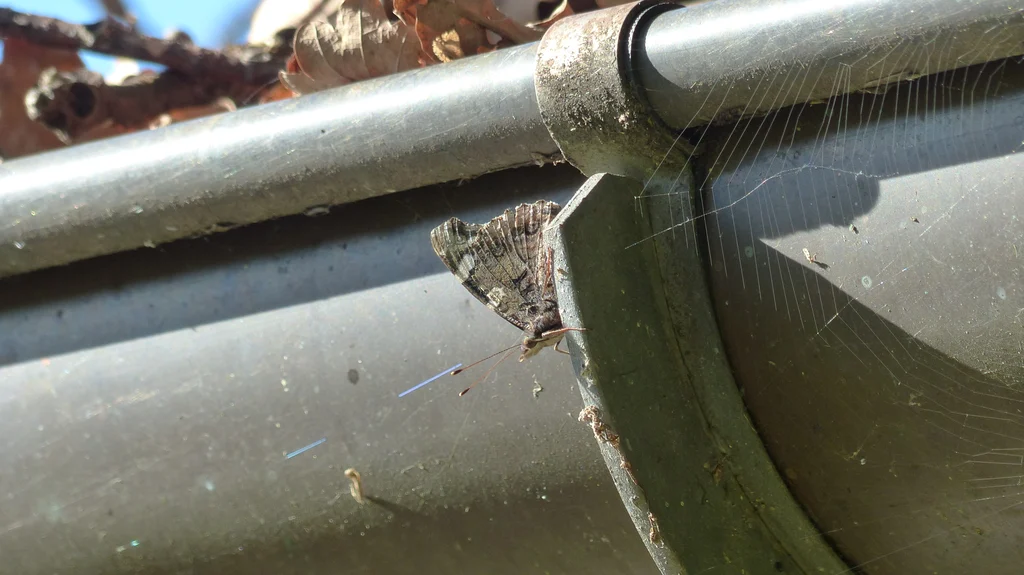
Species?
Vanessa atalanta
